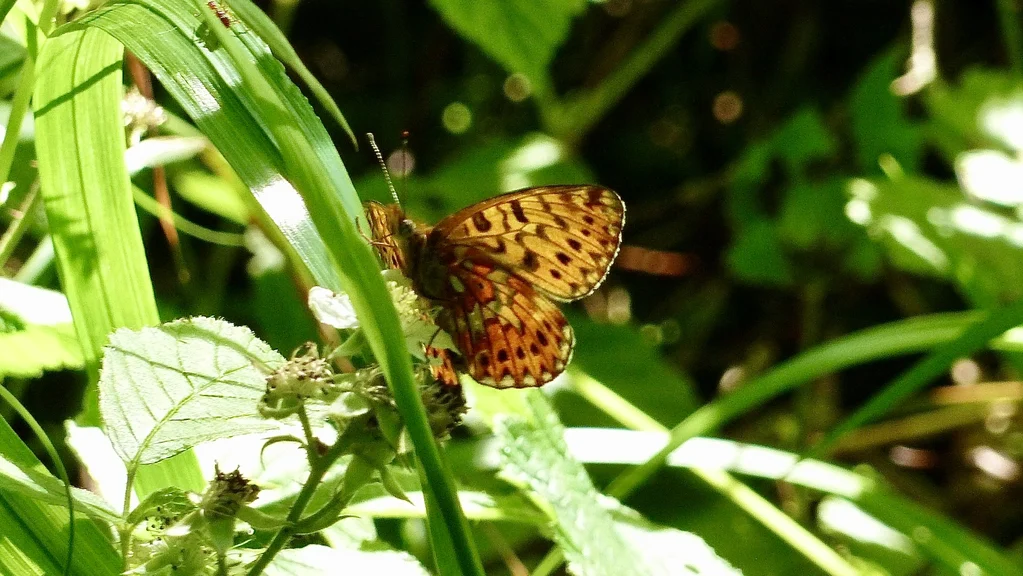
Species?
Boloria euphrosyne (also Clossiana euphrosyne)
